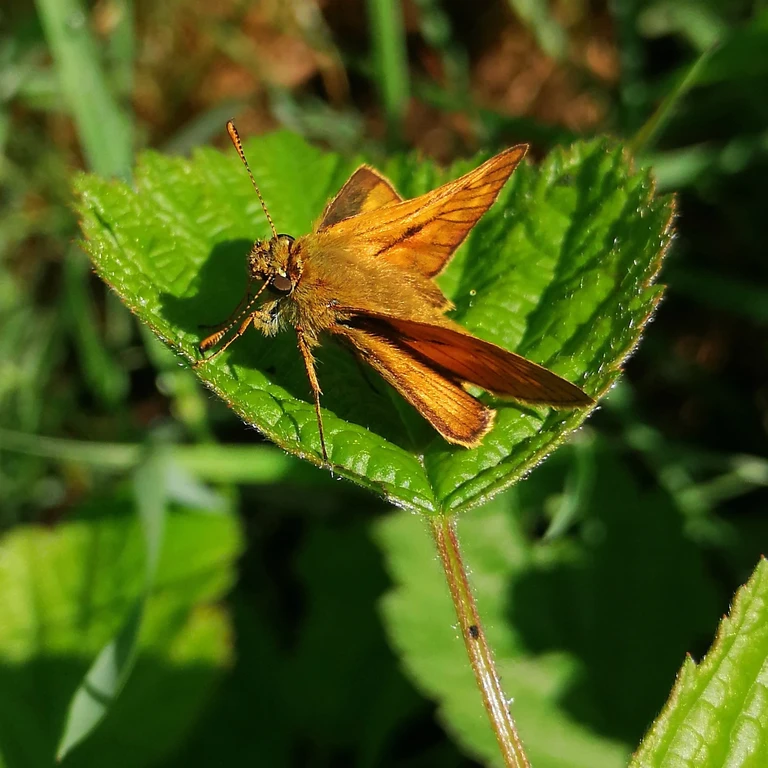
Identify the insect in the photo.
Ochlodes sylvanus (also Ochlodes venata)
